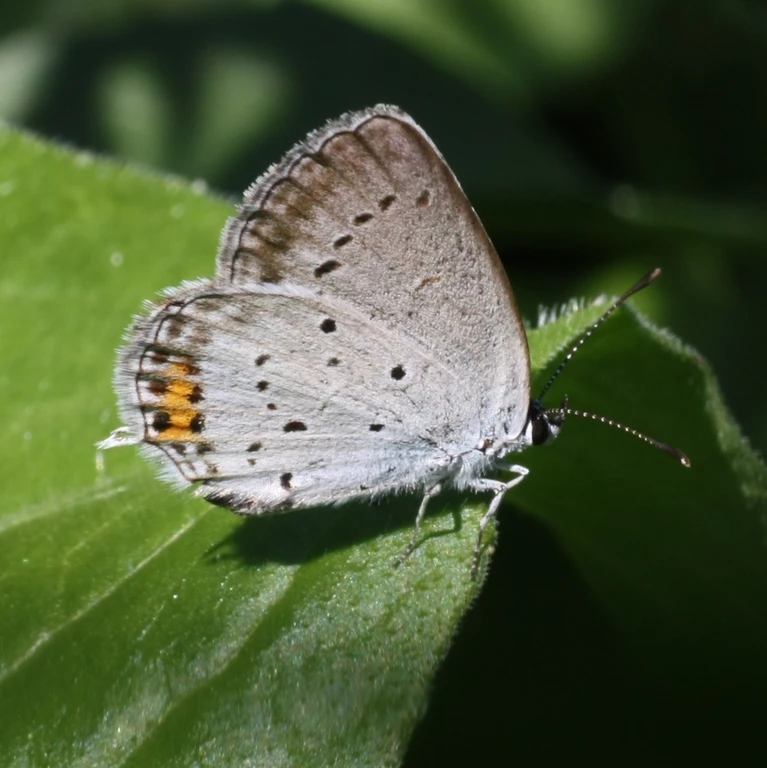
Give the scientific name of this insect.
Cupido argiades (also Elkalyce argiades)
